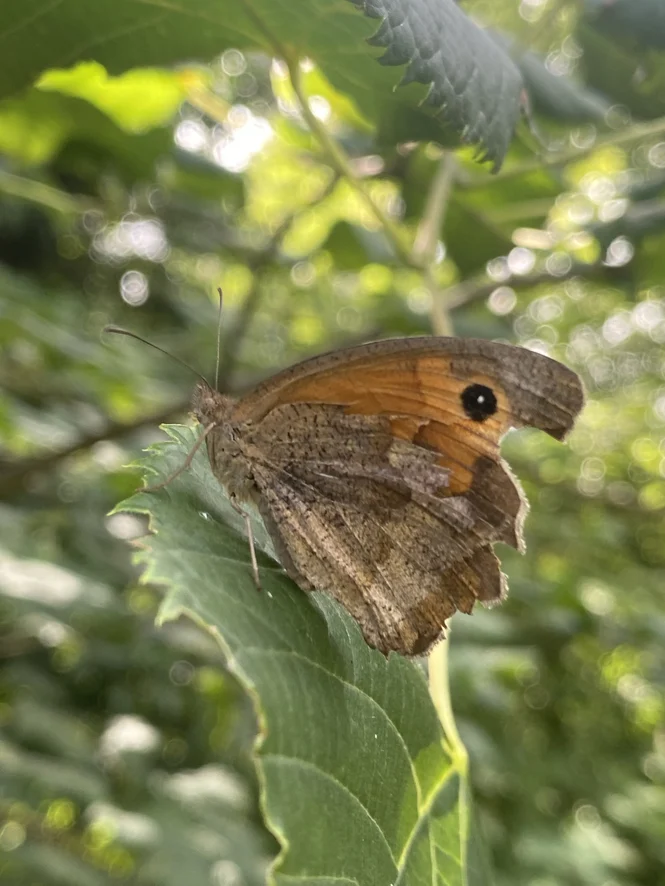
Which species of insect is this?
Maniola jurtina
